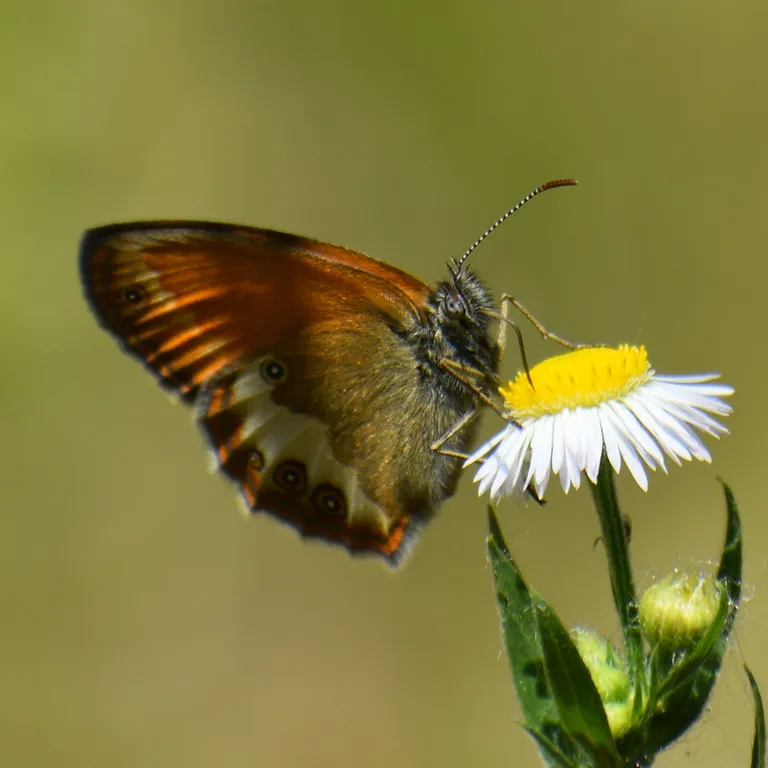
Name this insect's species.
Coenonympha arcania
